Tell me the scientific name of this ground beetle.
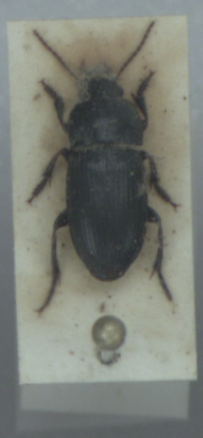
Harpalus anxius
